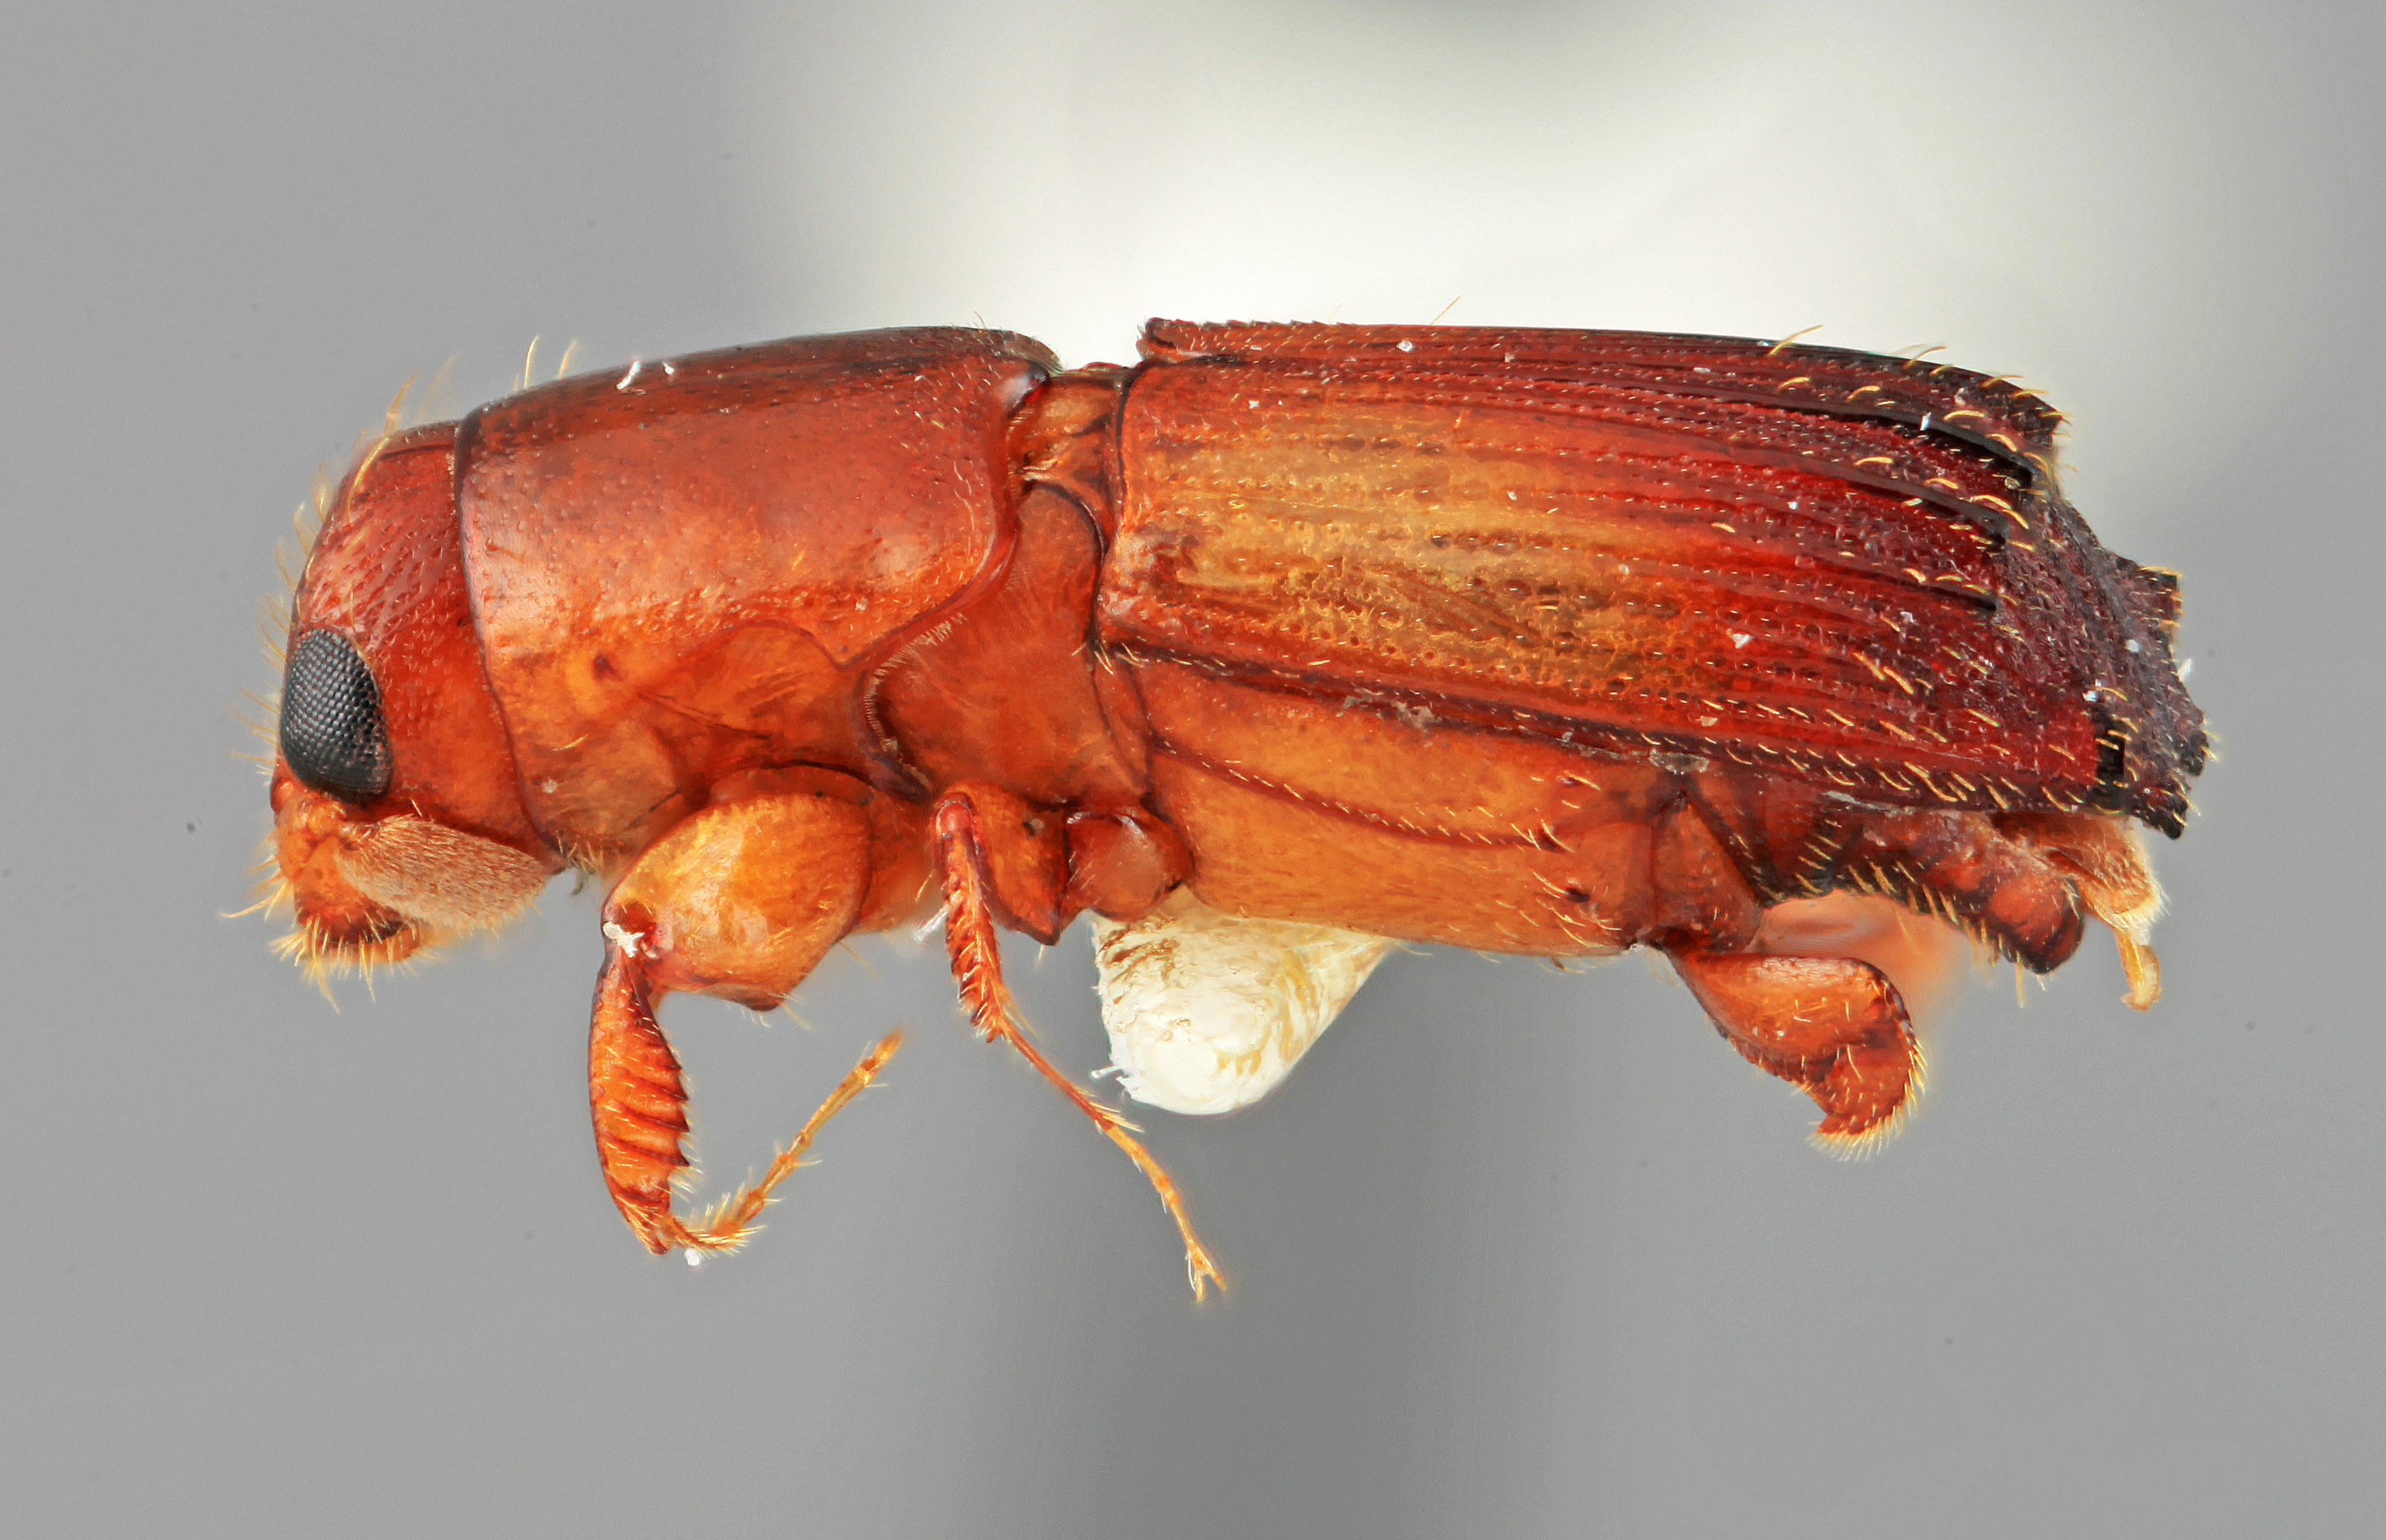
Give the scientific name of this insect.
Platypus eversus
